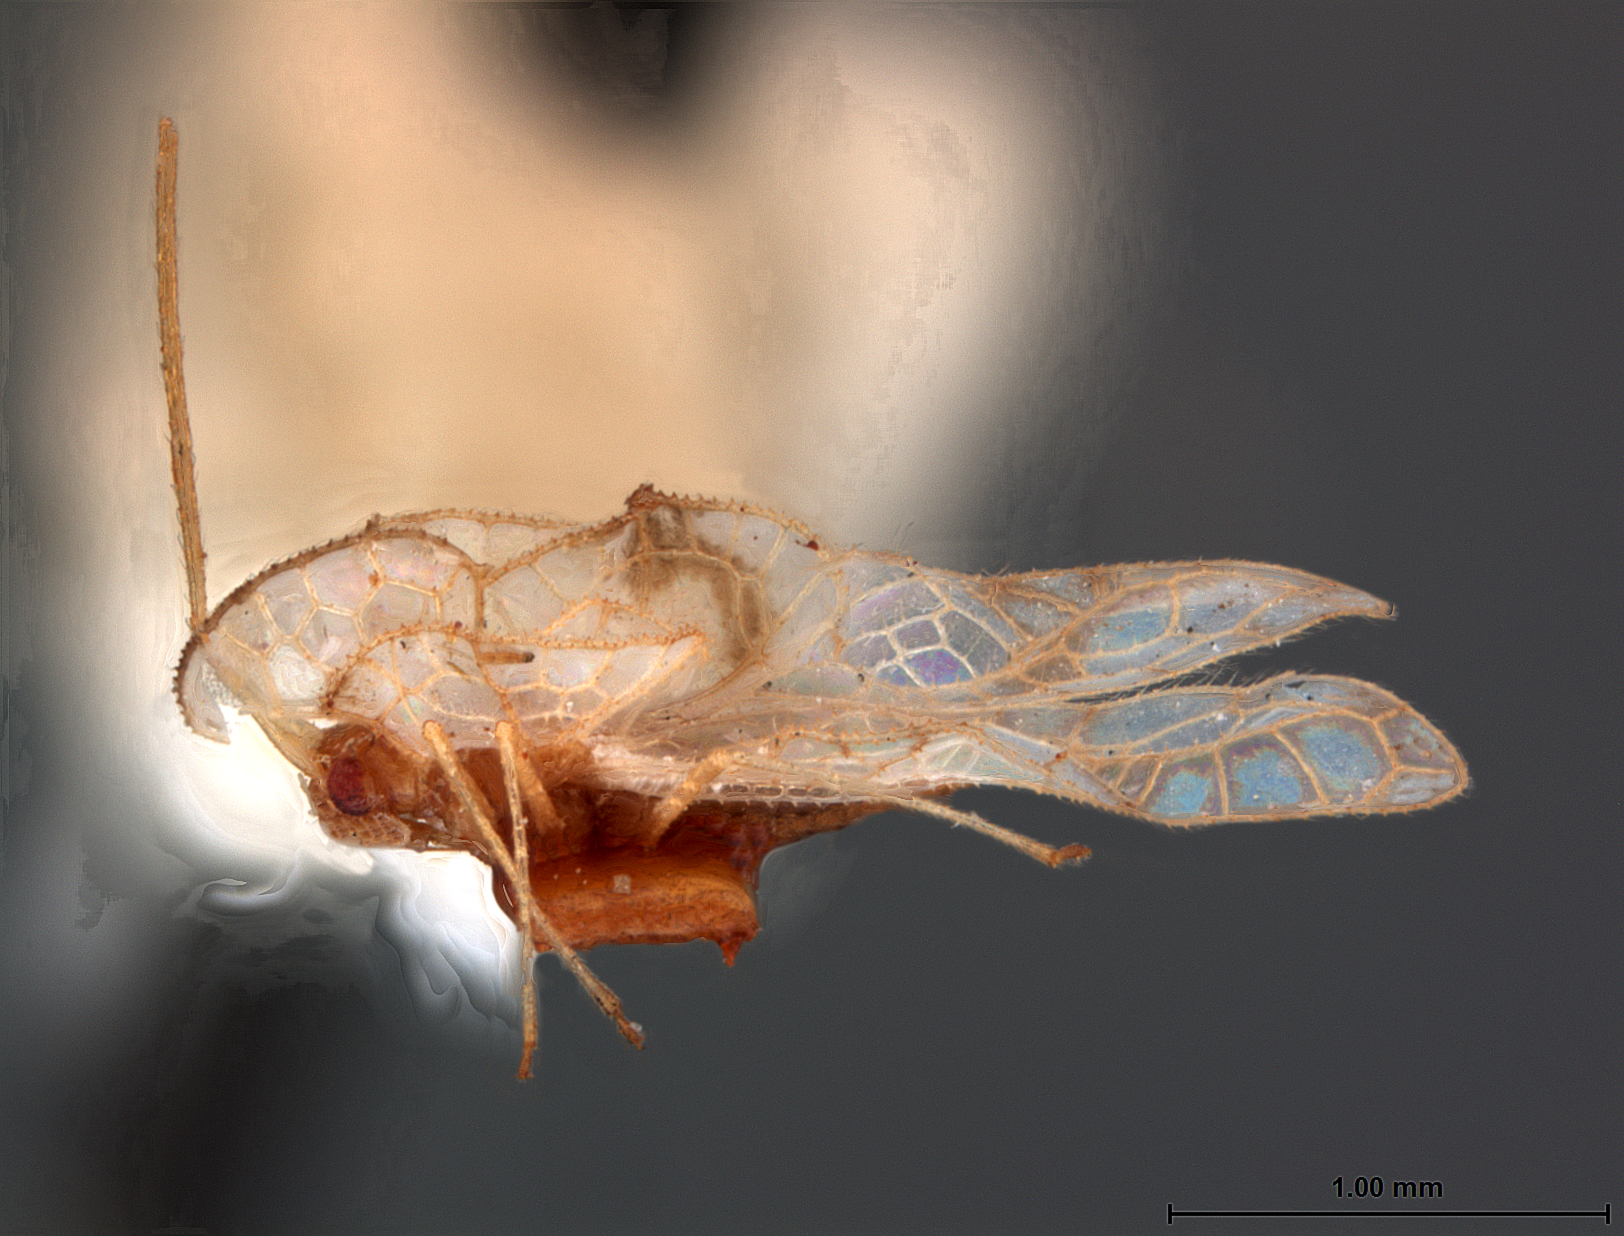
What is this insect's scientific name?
Stephanitis kardia
